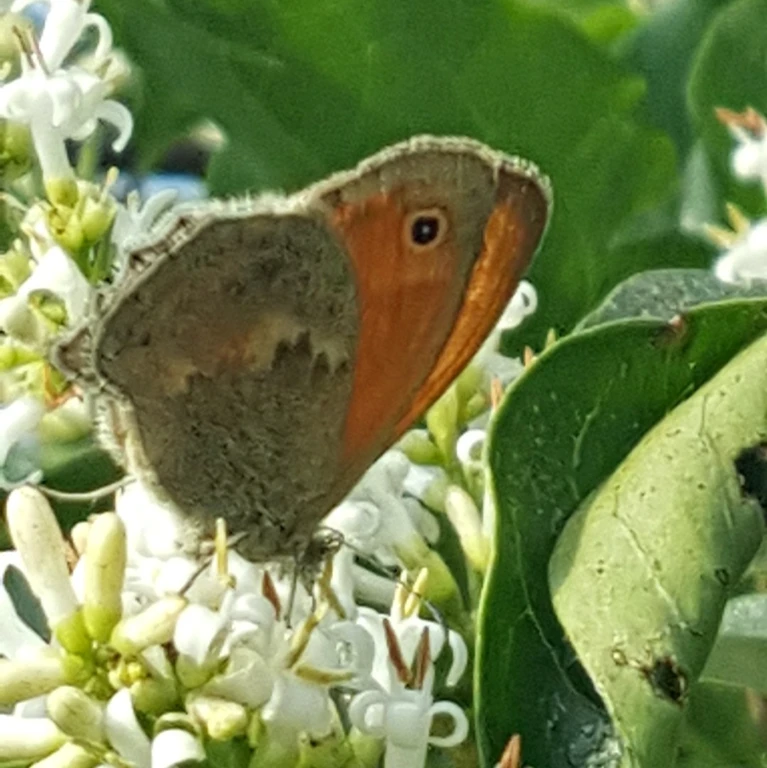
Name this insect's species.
Coenonympha pamphilus
